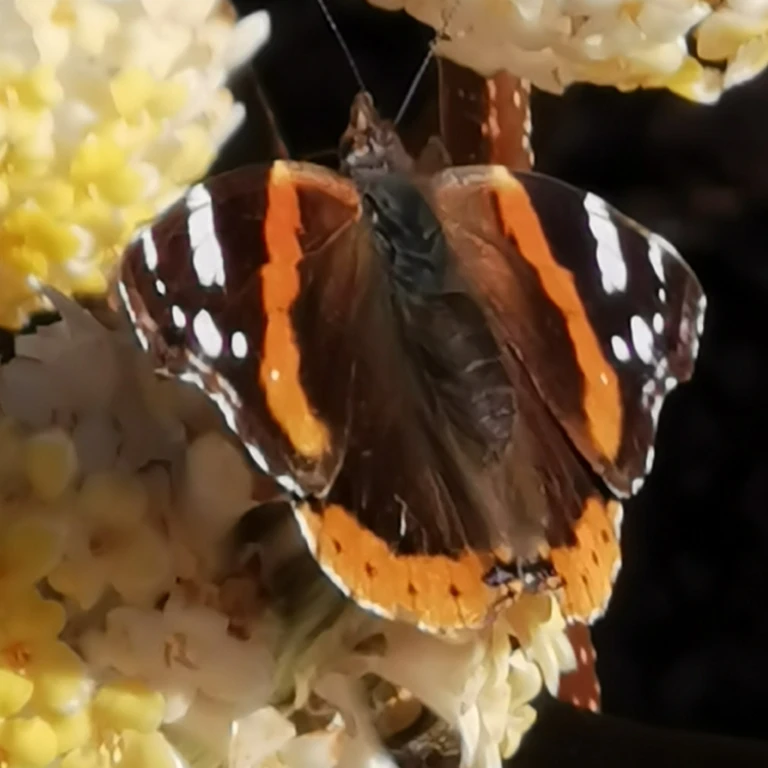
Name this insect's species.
Vanessa atalanta
